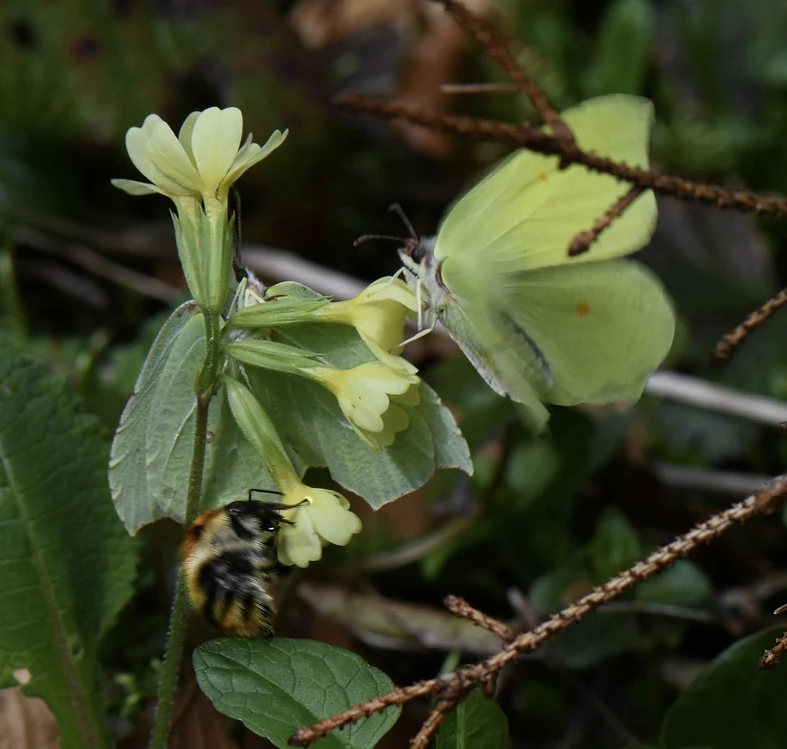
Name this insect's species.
Gonepteryx rhamni
